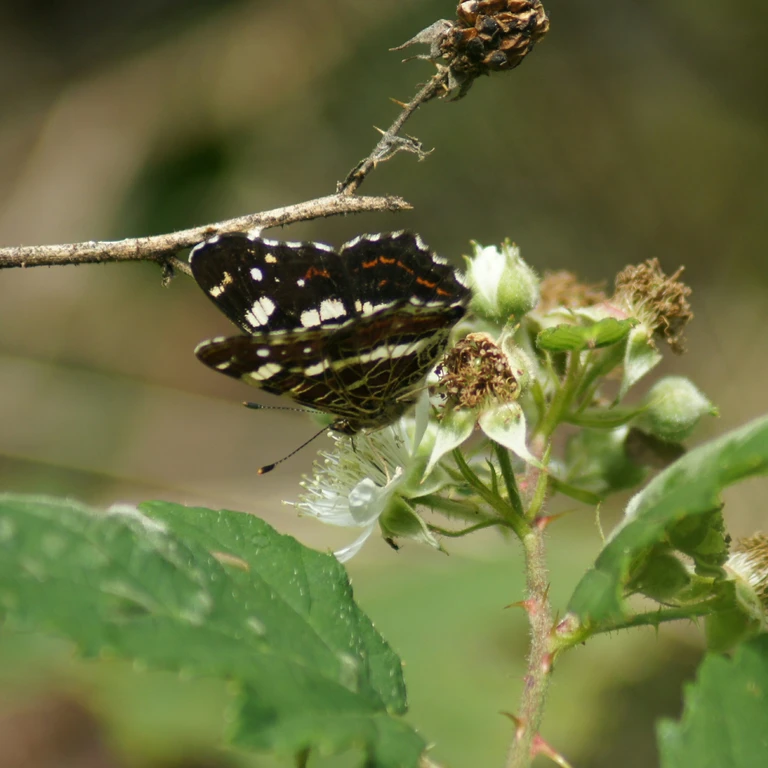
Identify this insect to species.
Araschnia levana
